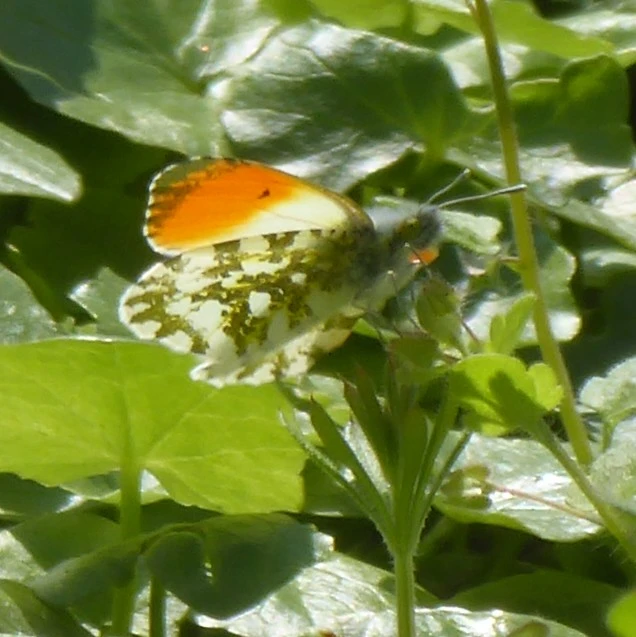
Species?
Anthocharis cardamines
